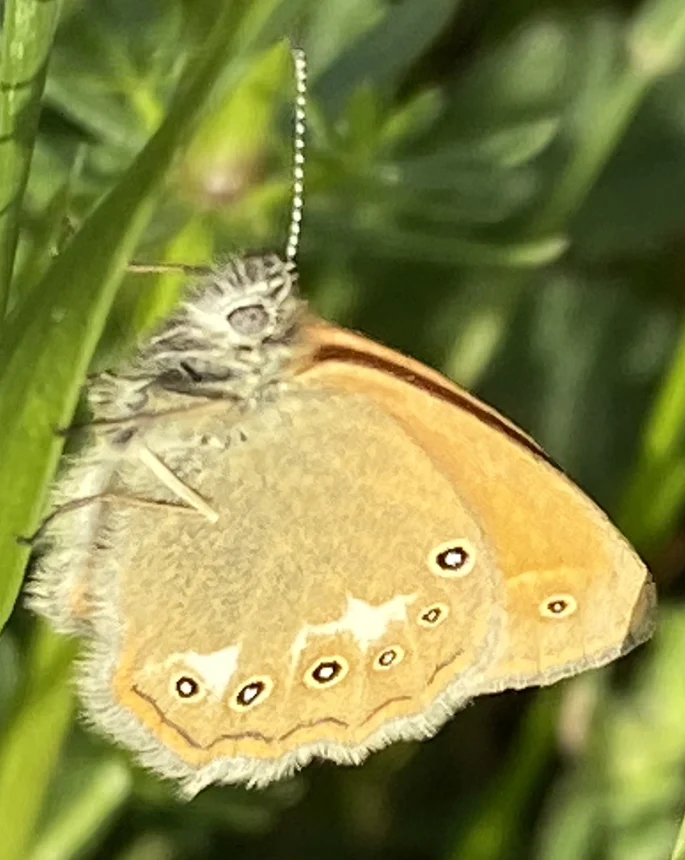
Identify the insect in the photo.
Coenonympha glycerion (also Coenonympha iphis)
